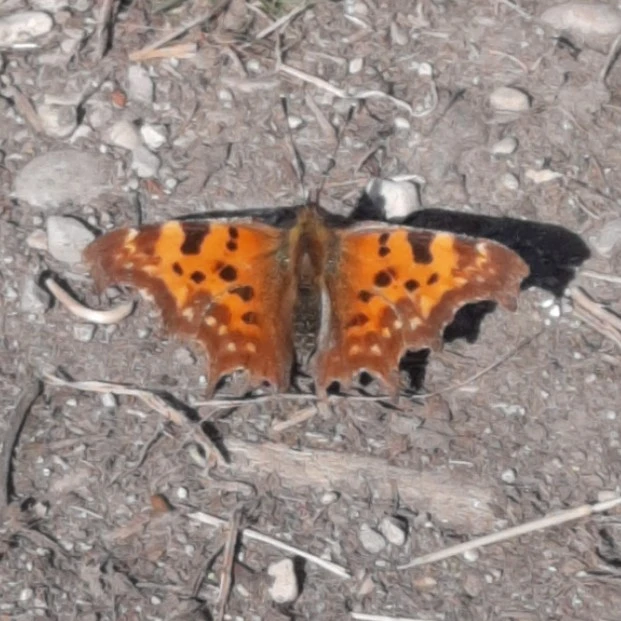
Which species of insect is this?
Polygonia c-album
